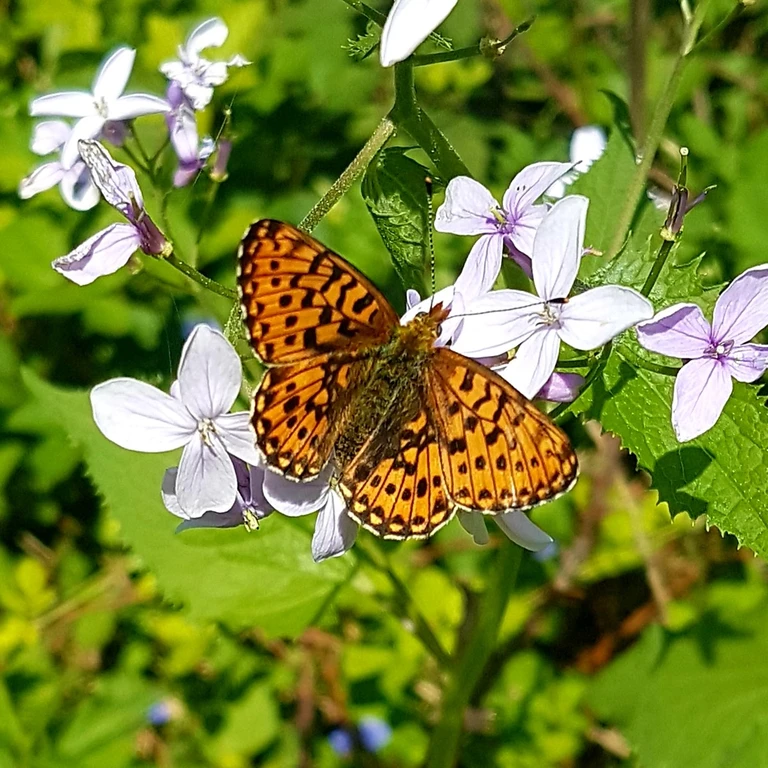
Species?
Boloria euphrosyne (also Clossiana euphrosyne)
